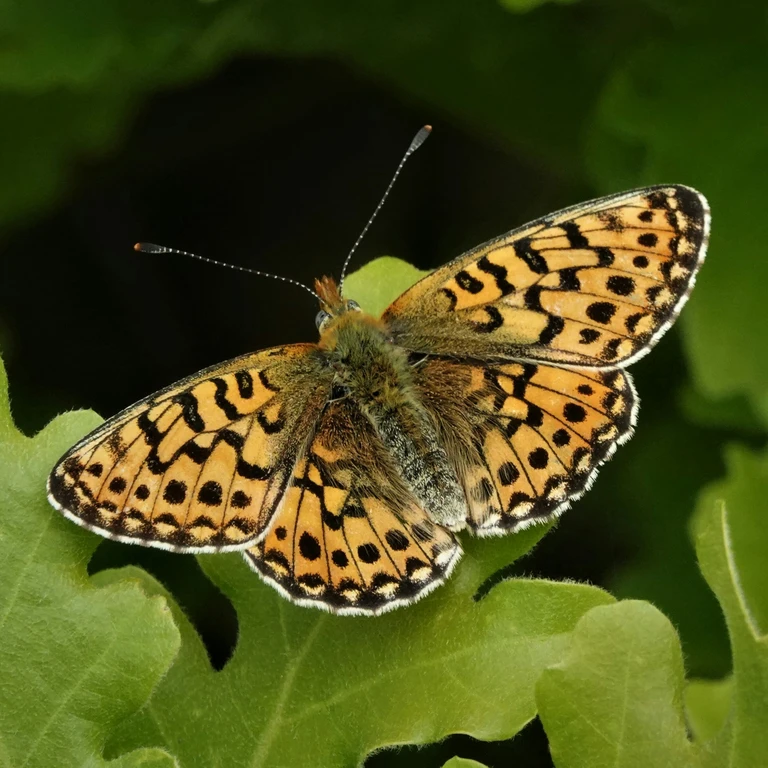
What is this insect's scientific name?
Boloria euphrosyne (also Clossiana euphrosyne)
